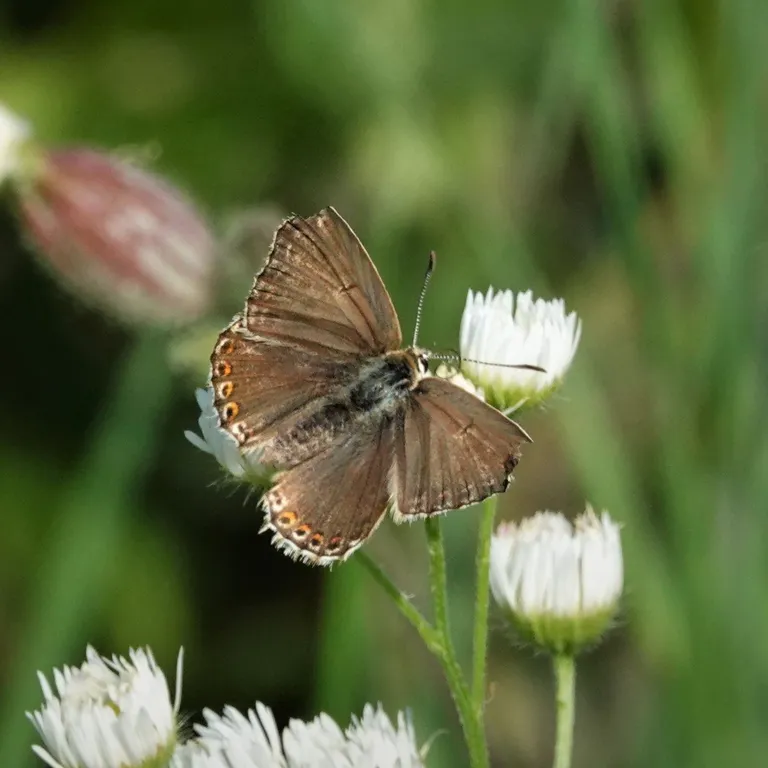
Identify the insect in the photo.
Lysandra coridon
